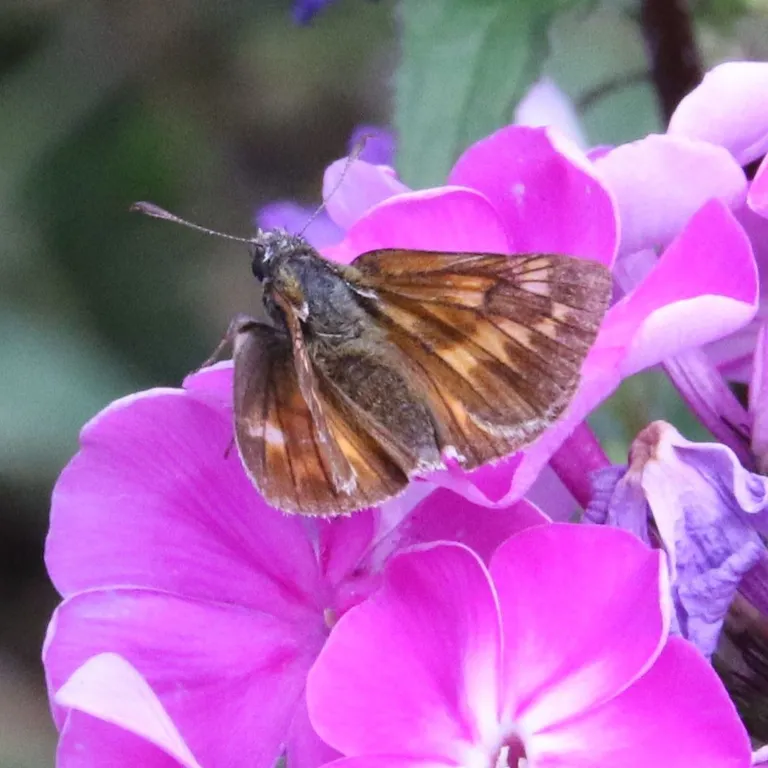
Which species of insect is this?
Ochlodes sylvanus (also Ochlodes venata)
